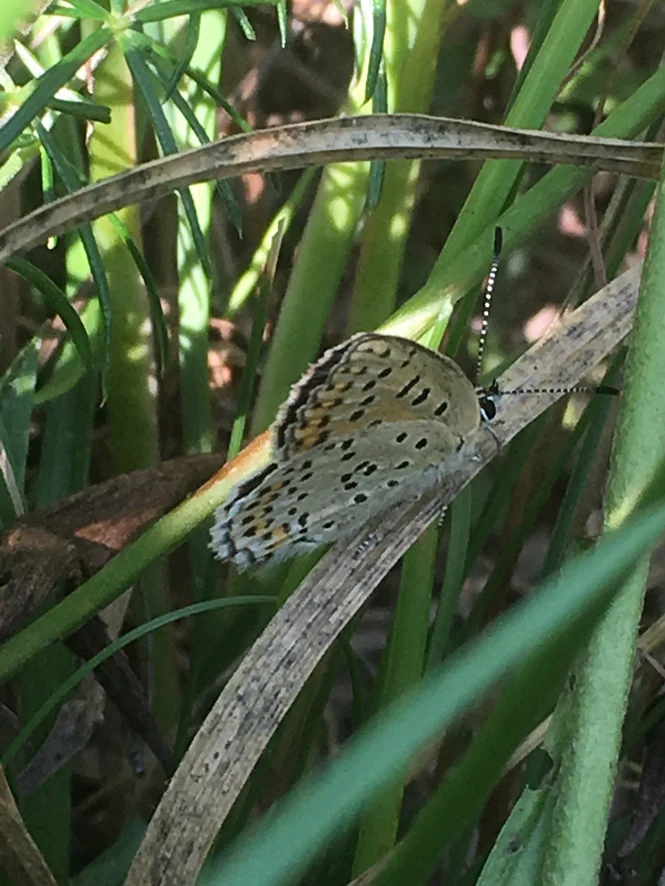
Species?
Lycaena tityrus (also Loweia tityrus)
